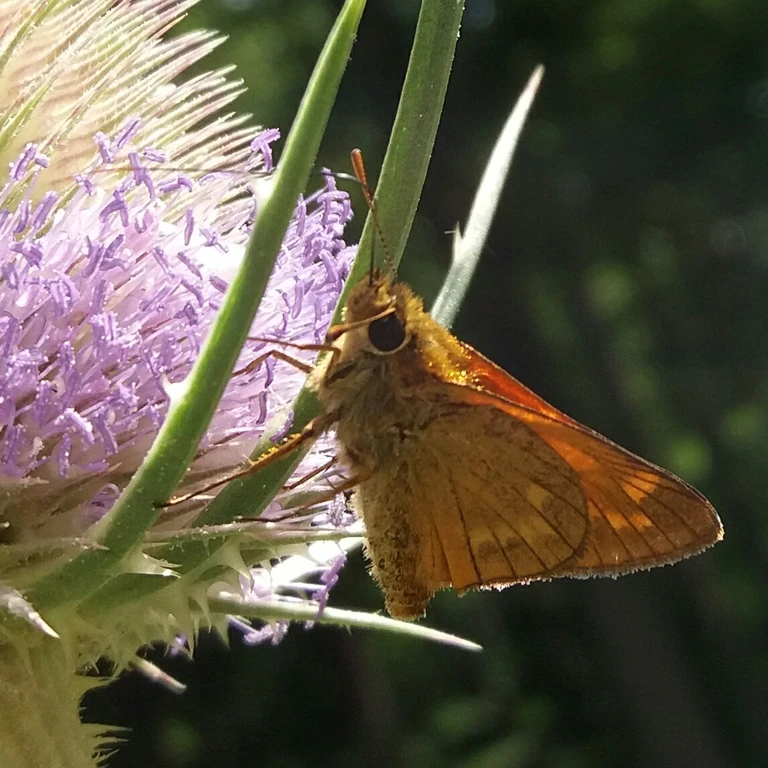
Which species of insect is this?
Ochlodes sylvanus (also Ochlodes venata)
